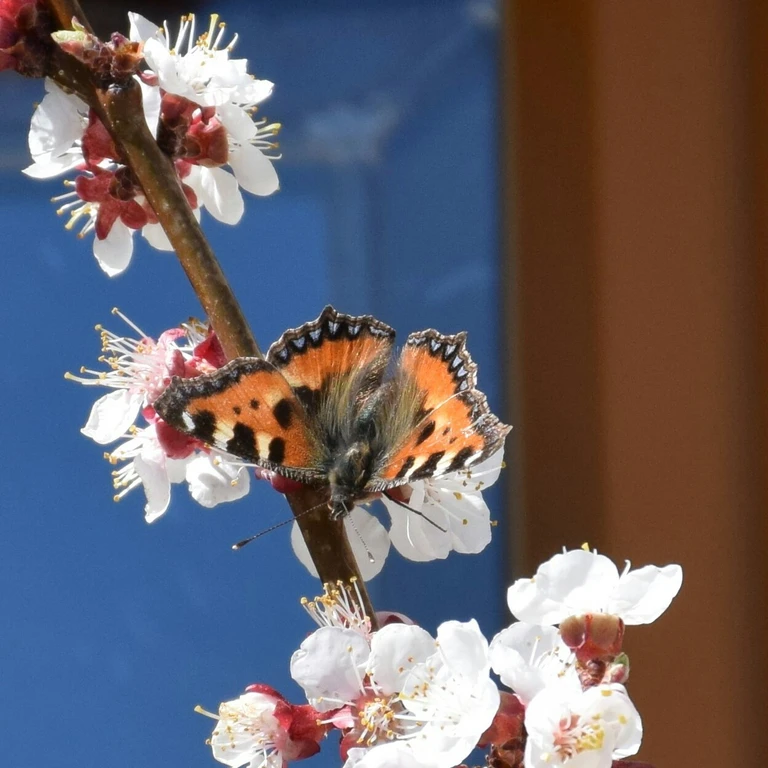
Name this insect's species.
Aglais urticae
